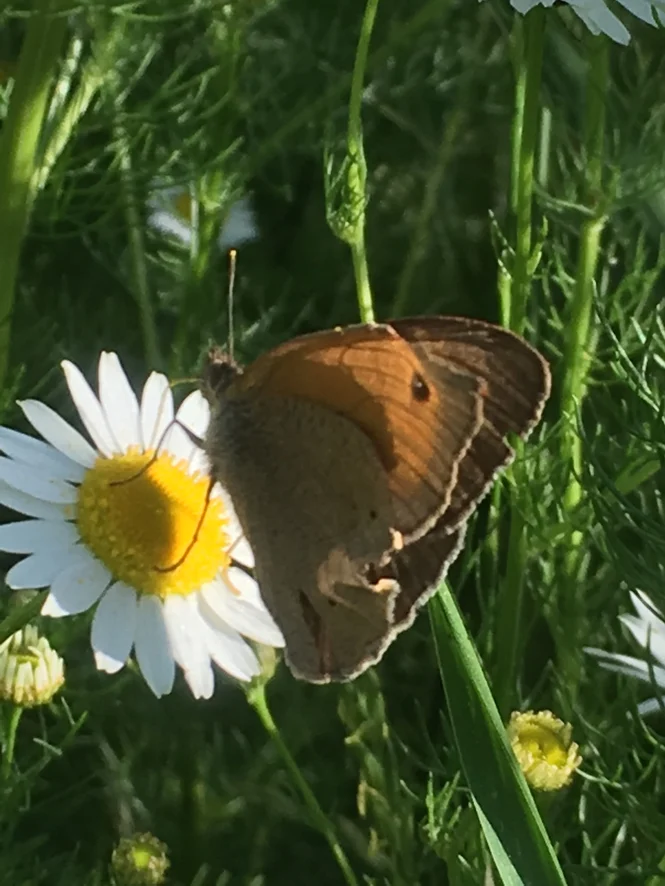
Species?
Maniola jurtina
